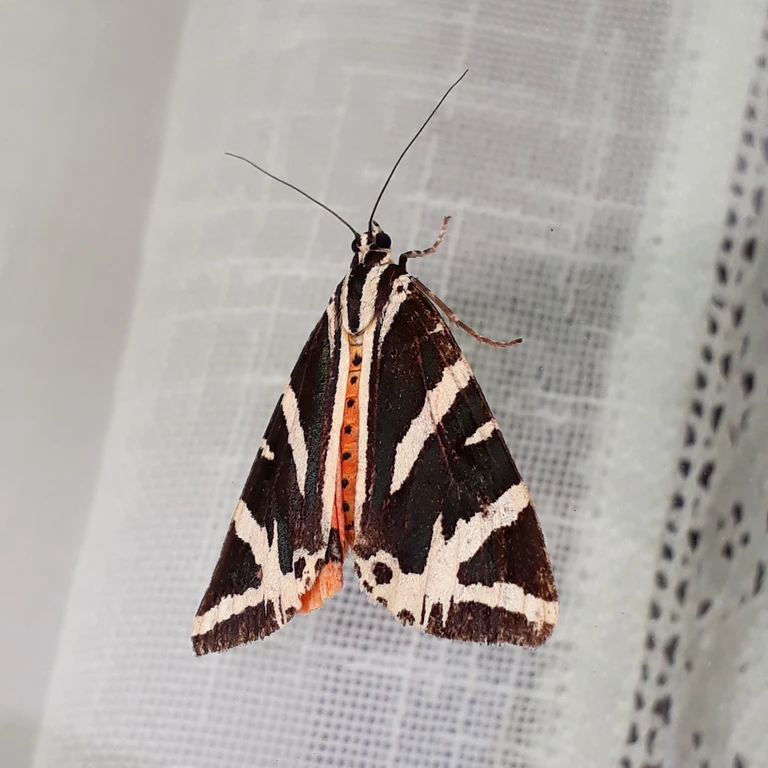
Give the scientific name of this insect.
Euplagia quadripunctaria
